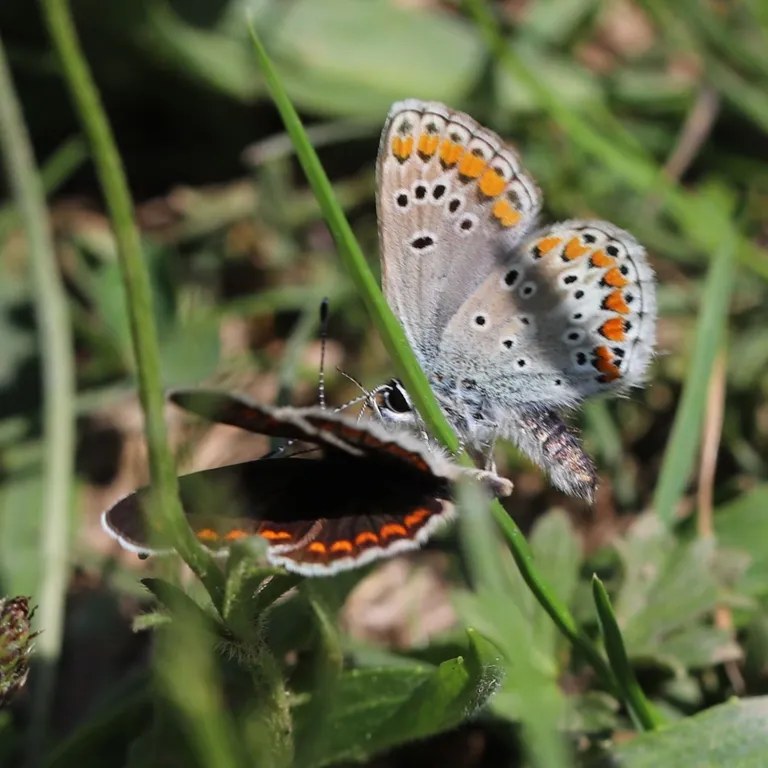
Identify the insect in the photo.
Aricia agestis/artaxerxes
